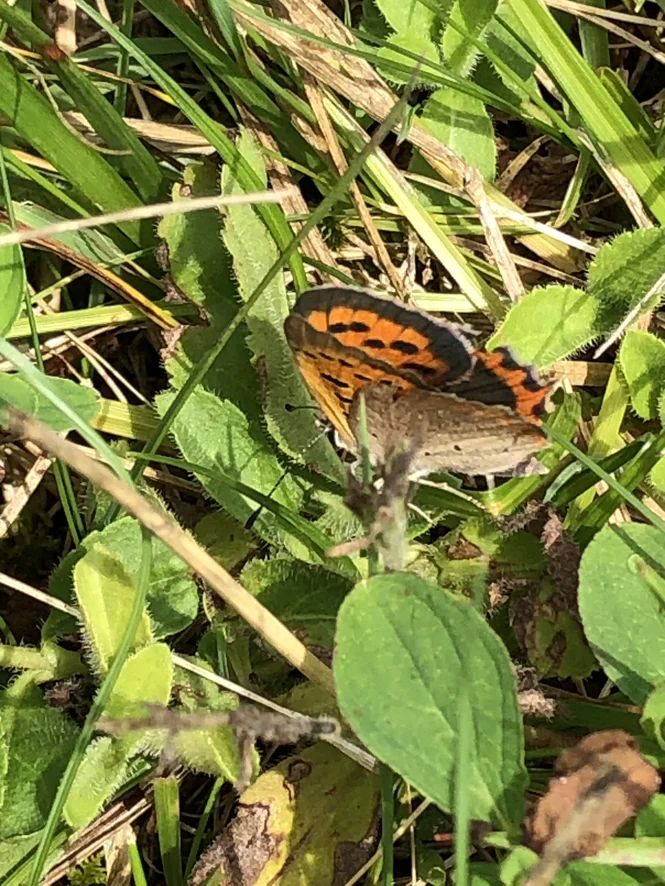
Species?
Lycaena phlaeas
